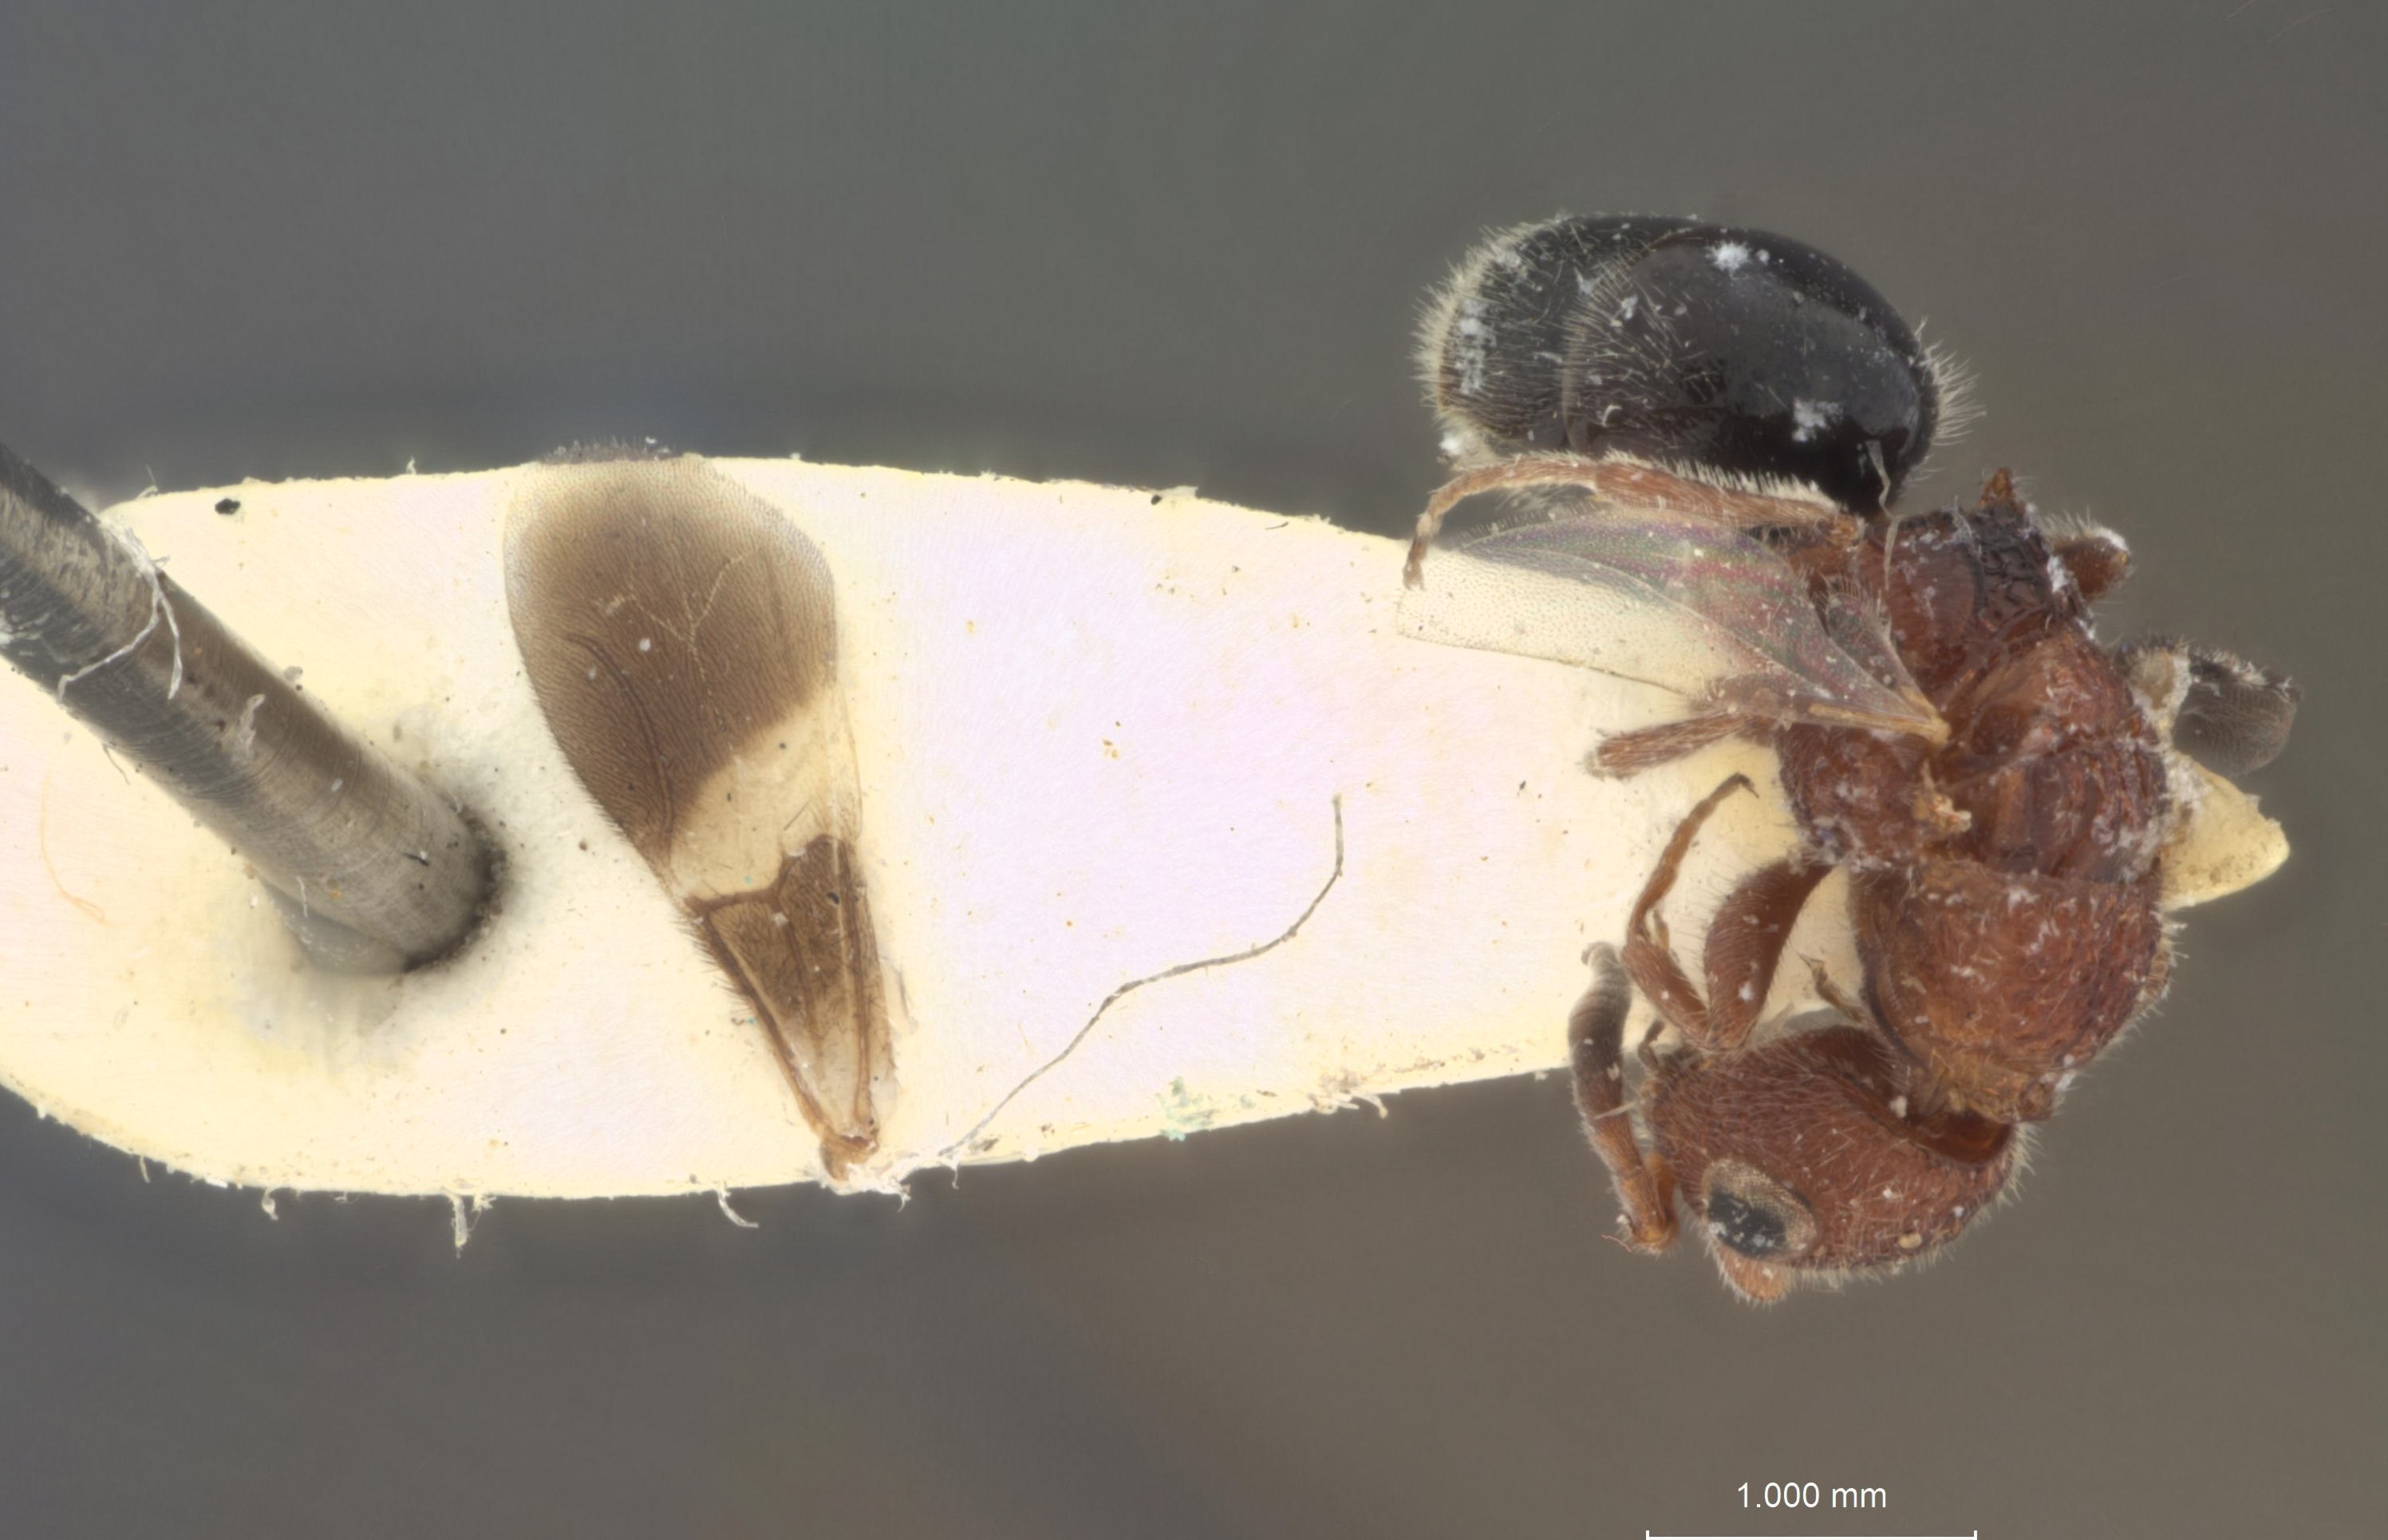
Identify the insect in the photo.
Sulcomesitius bicolor
